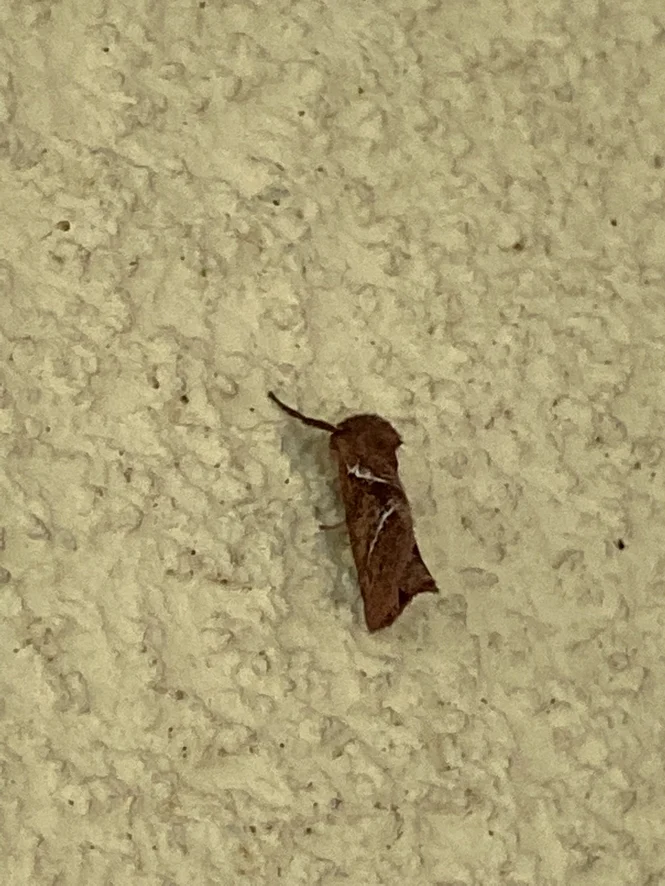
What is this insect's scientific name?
Triodia sylvina
